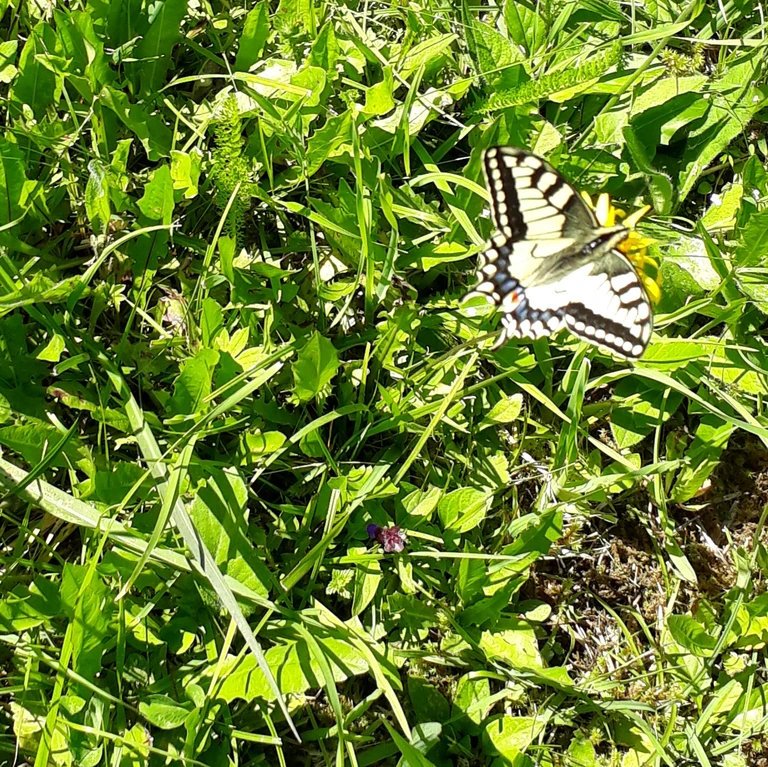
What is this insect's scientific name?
Papilio machaon
